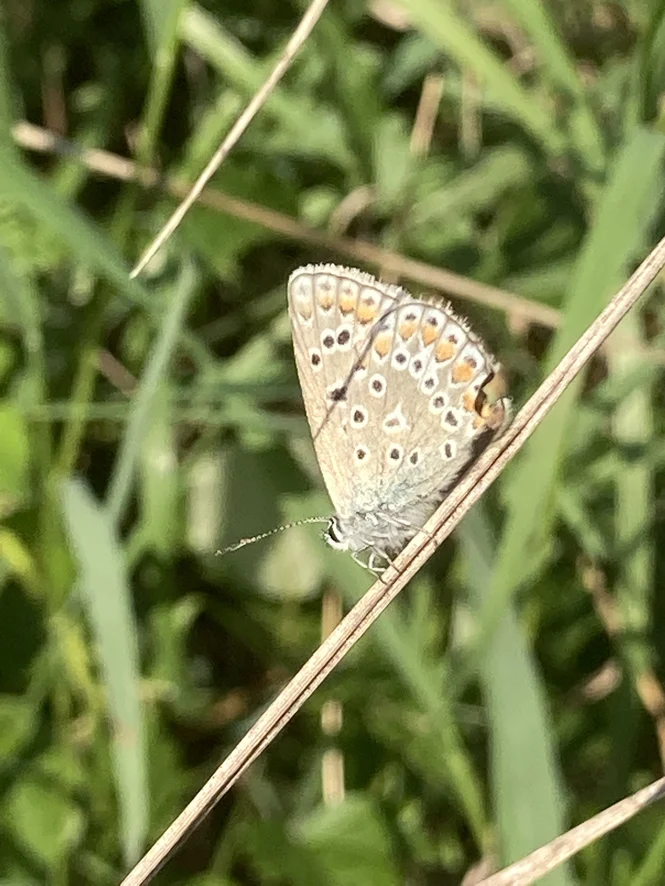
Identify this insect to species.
Polyommatus icarus
